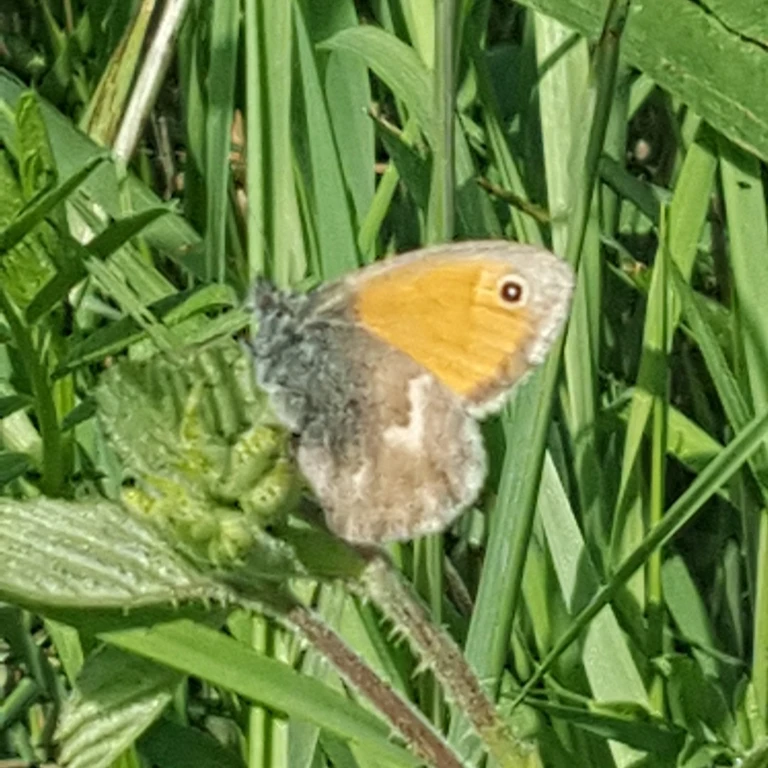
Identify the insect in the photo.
Coenonympha pamphilus
